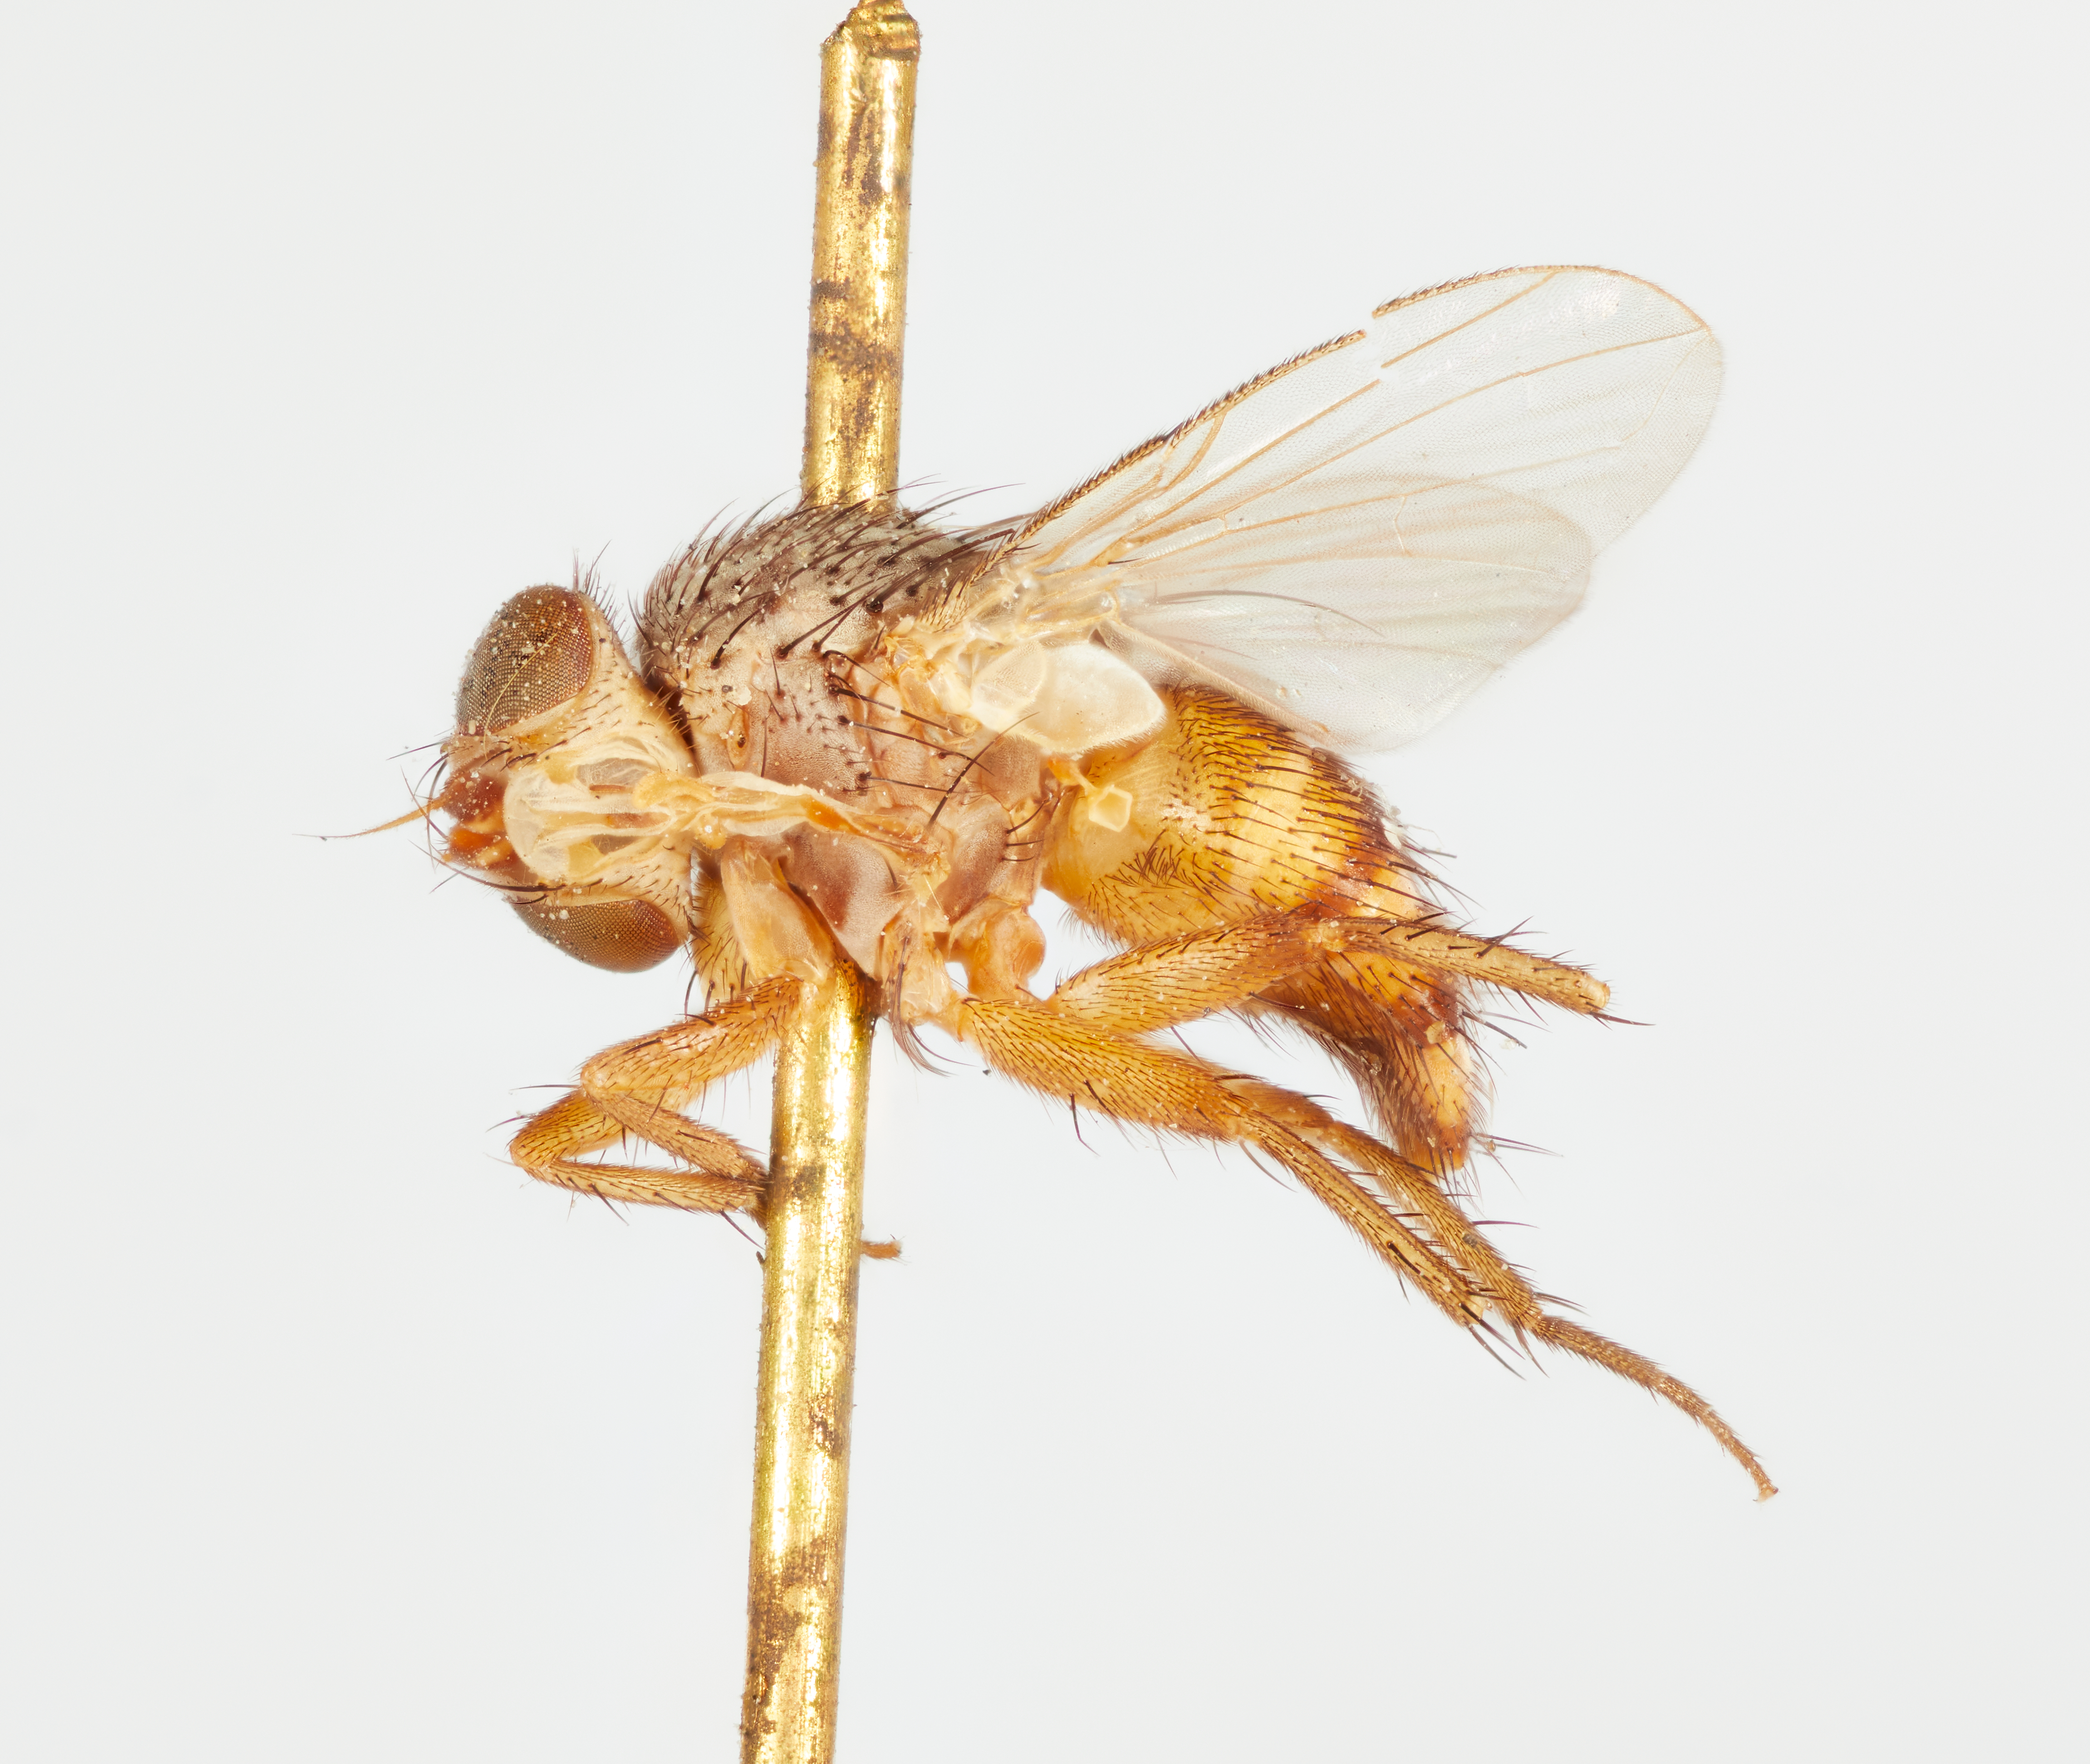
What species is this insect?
Siphona brevirostris
